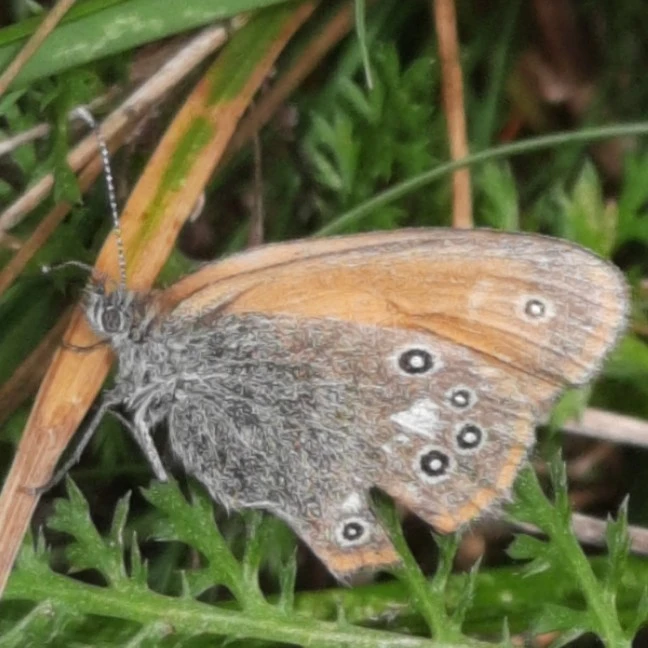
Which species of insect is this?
Coenonympha glycerion (also Coenonympha iphis)
